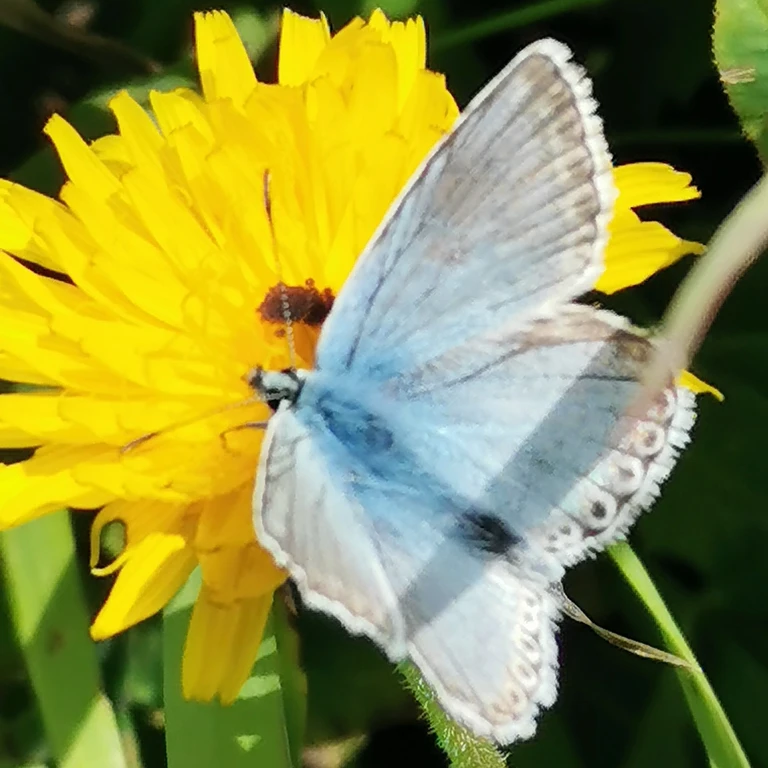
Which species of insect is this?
Lysandra coridon
